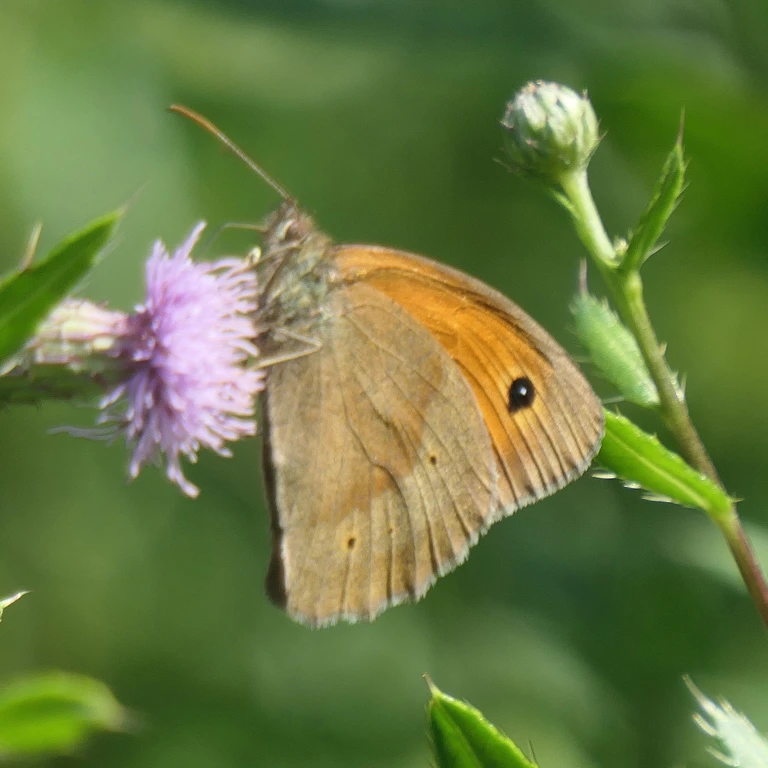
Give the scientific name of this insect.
Maniola jurtina
